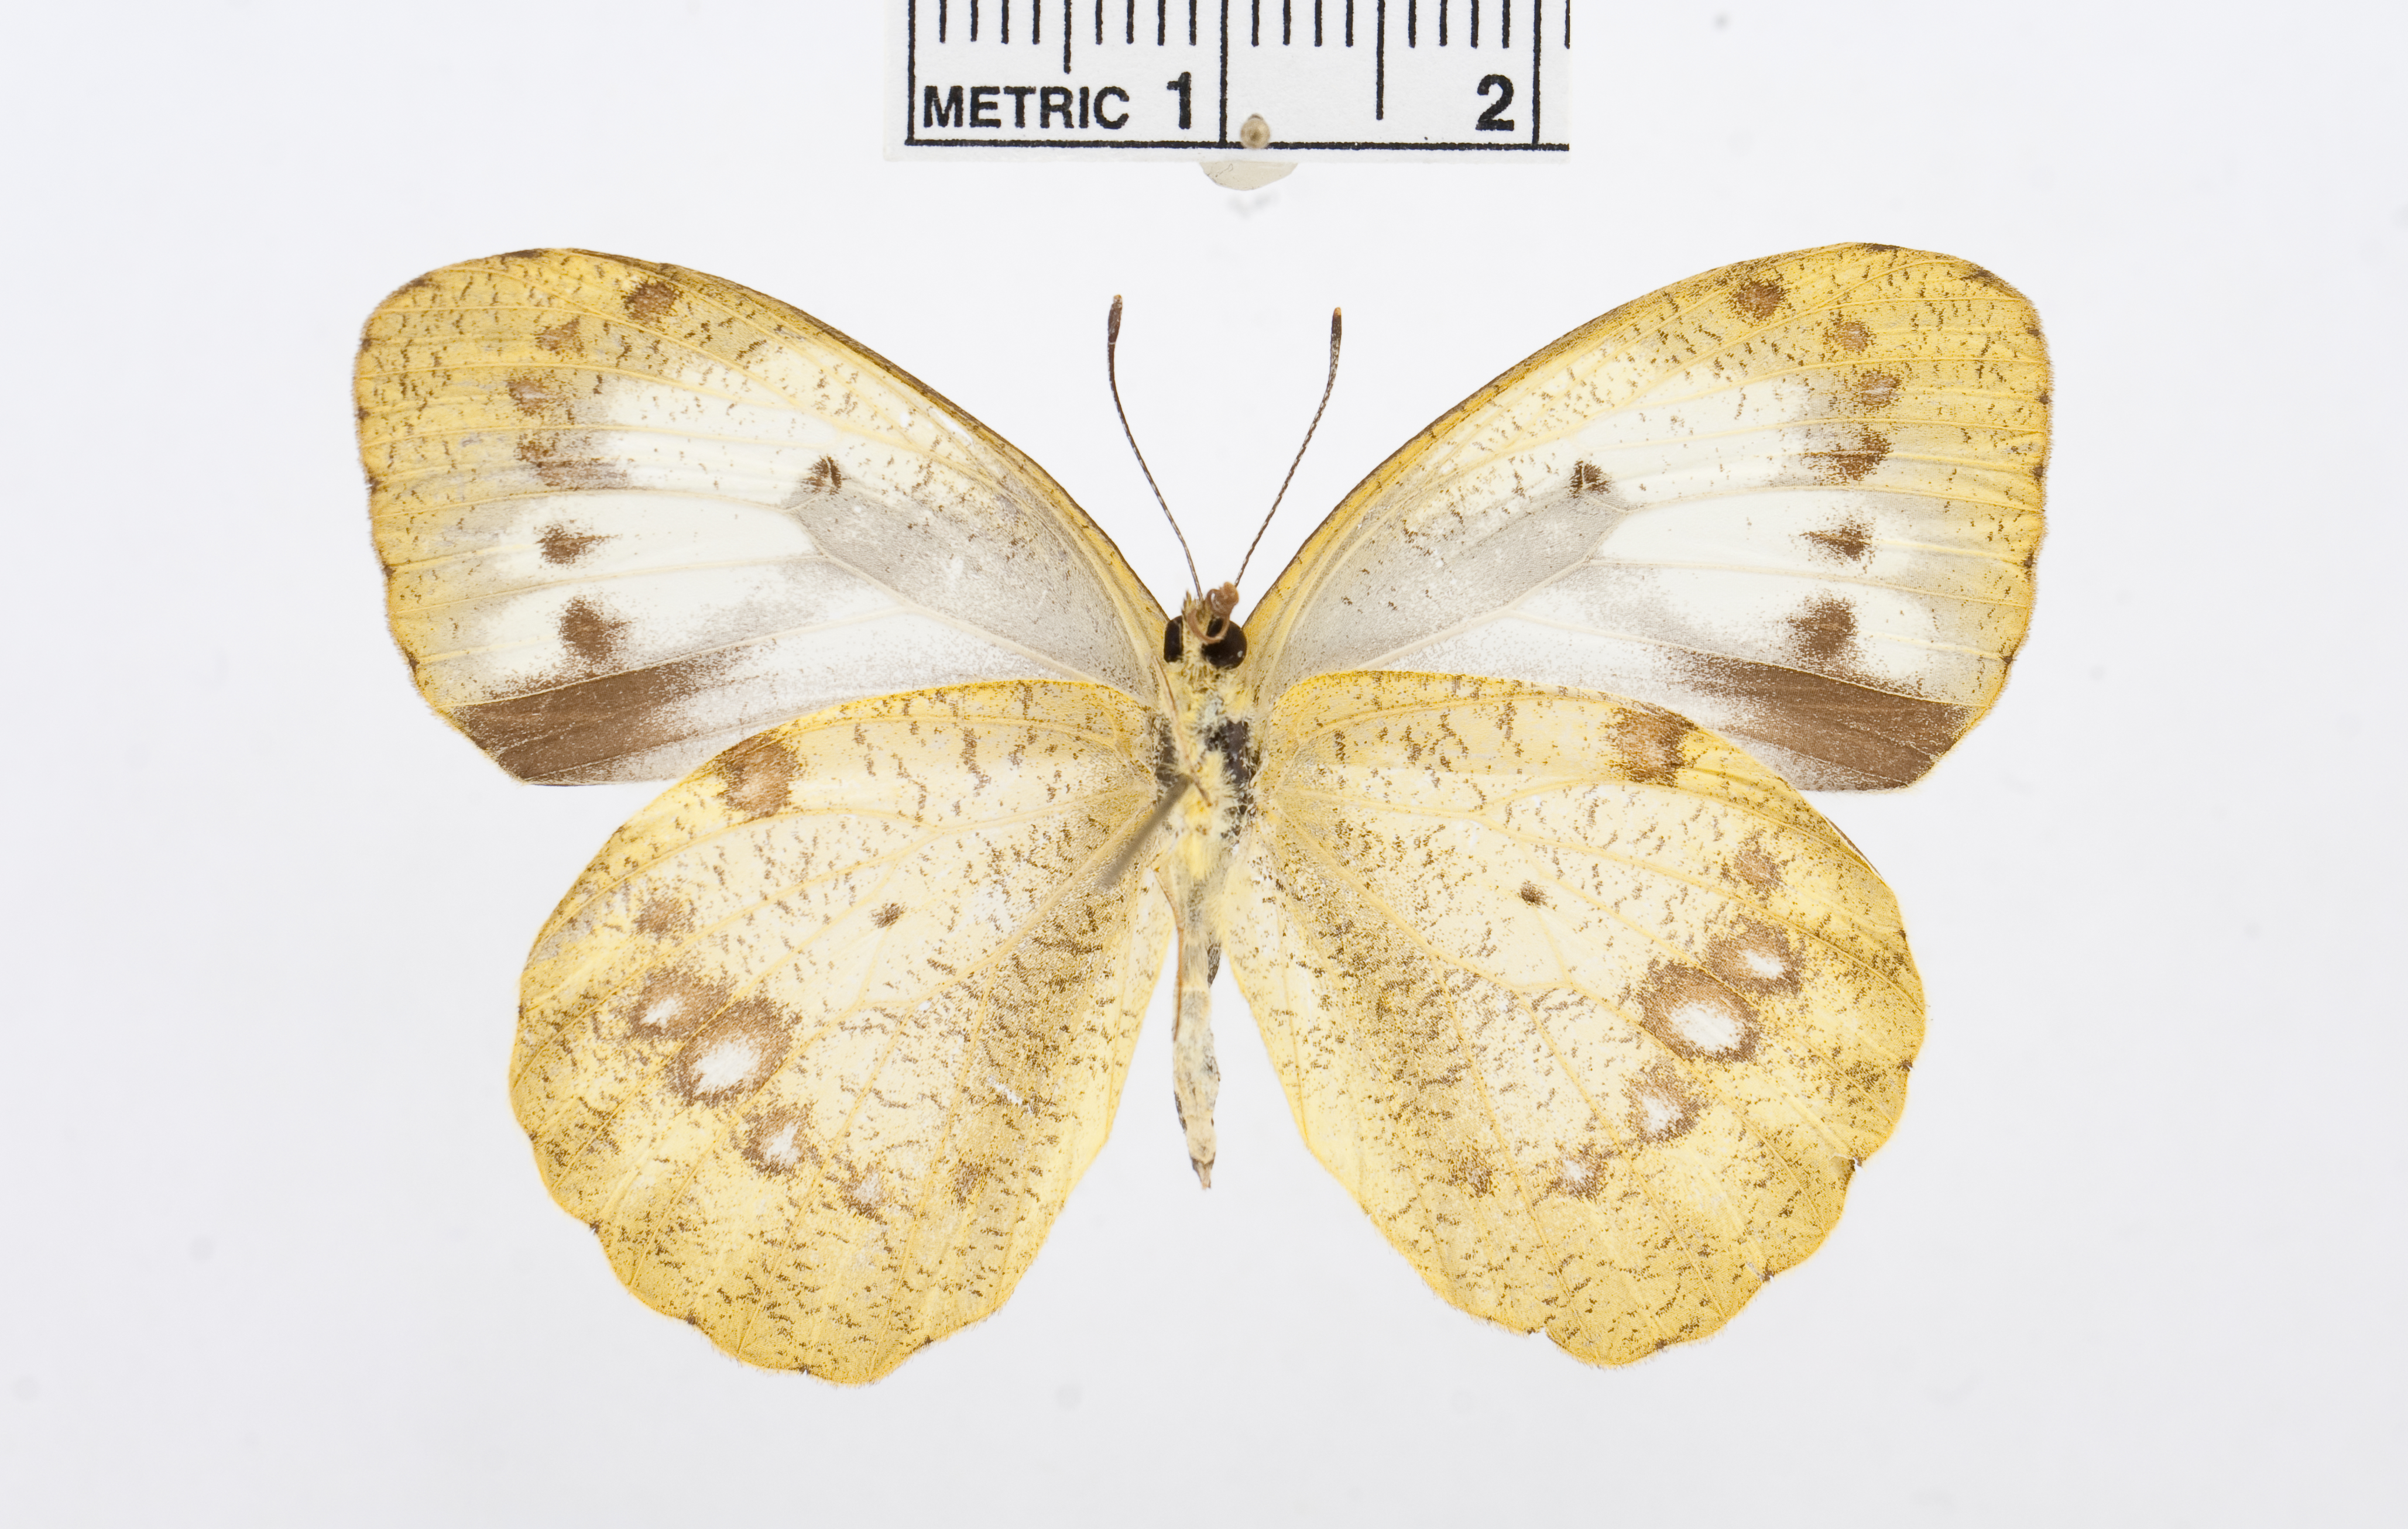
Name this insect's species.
Ixias pyrene
